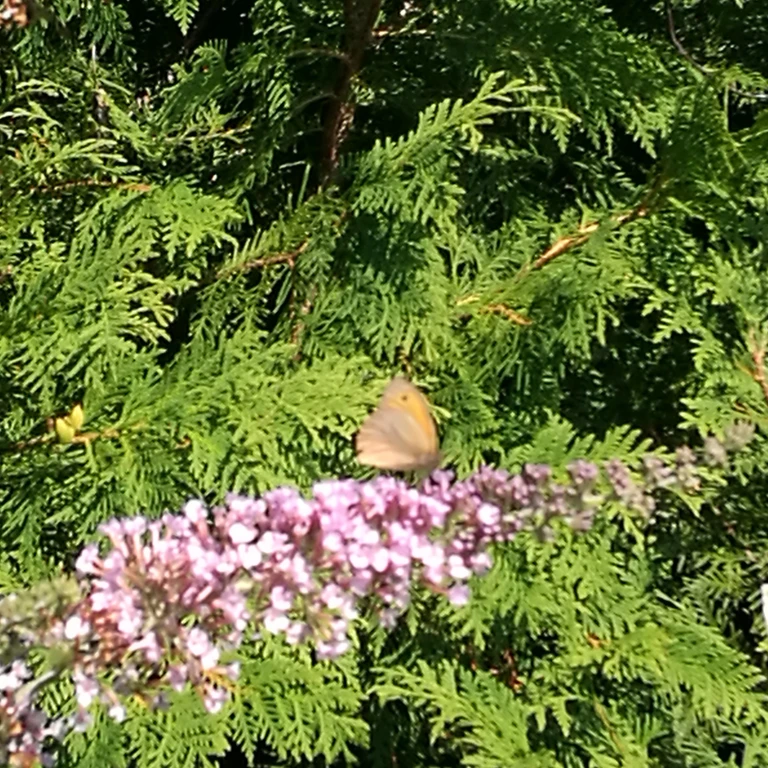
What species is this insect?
Maniola jurtina
